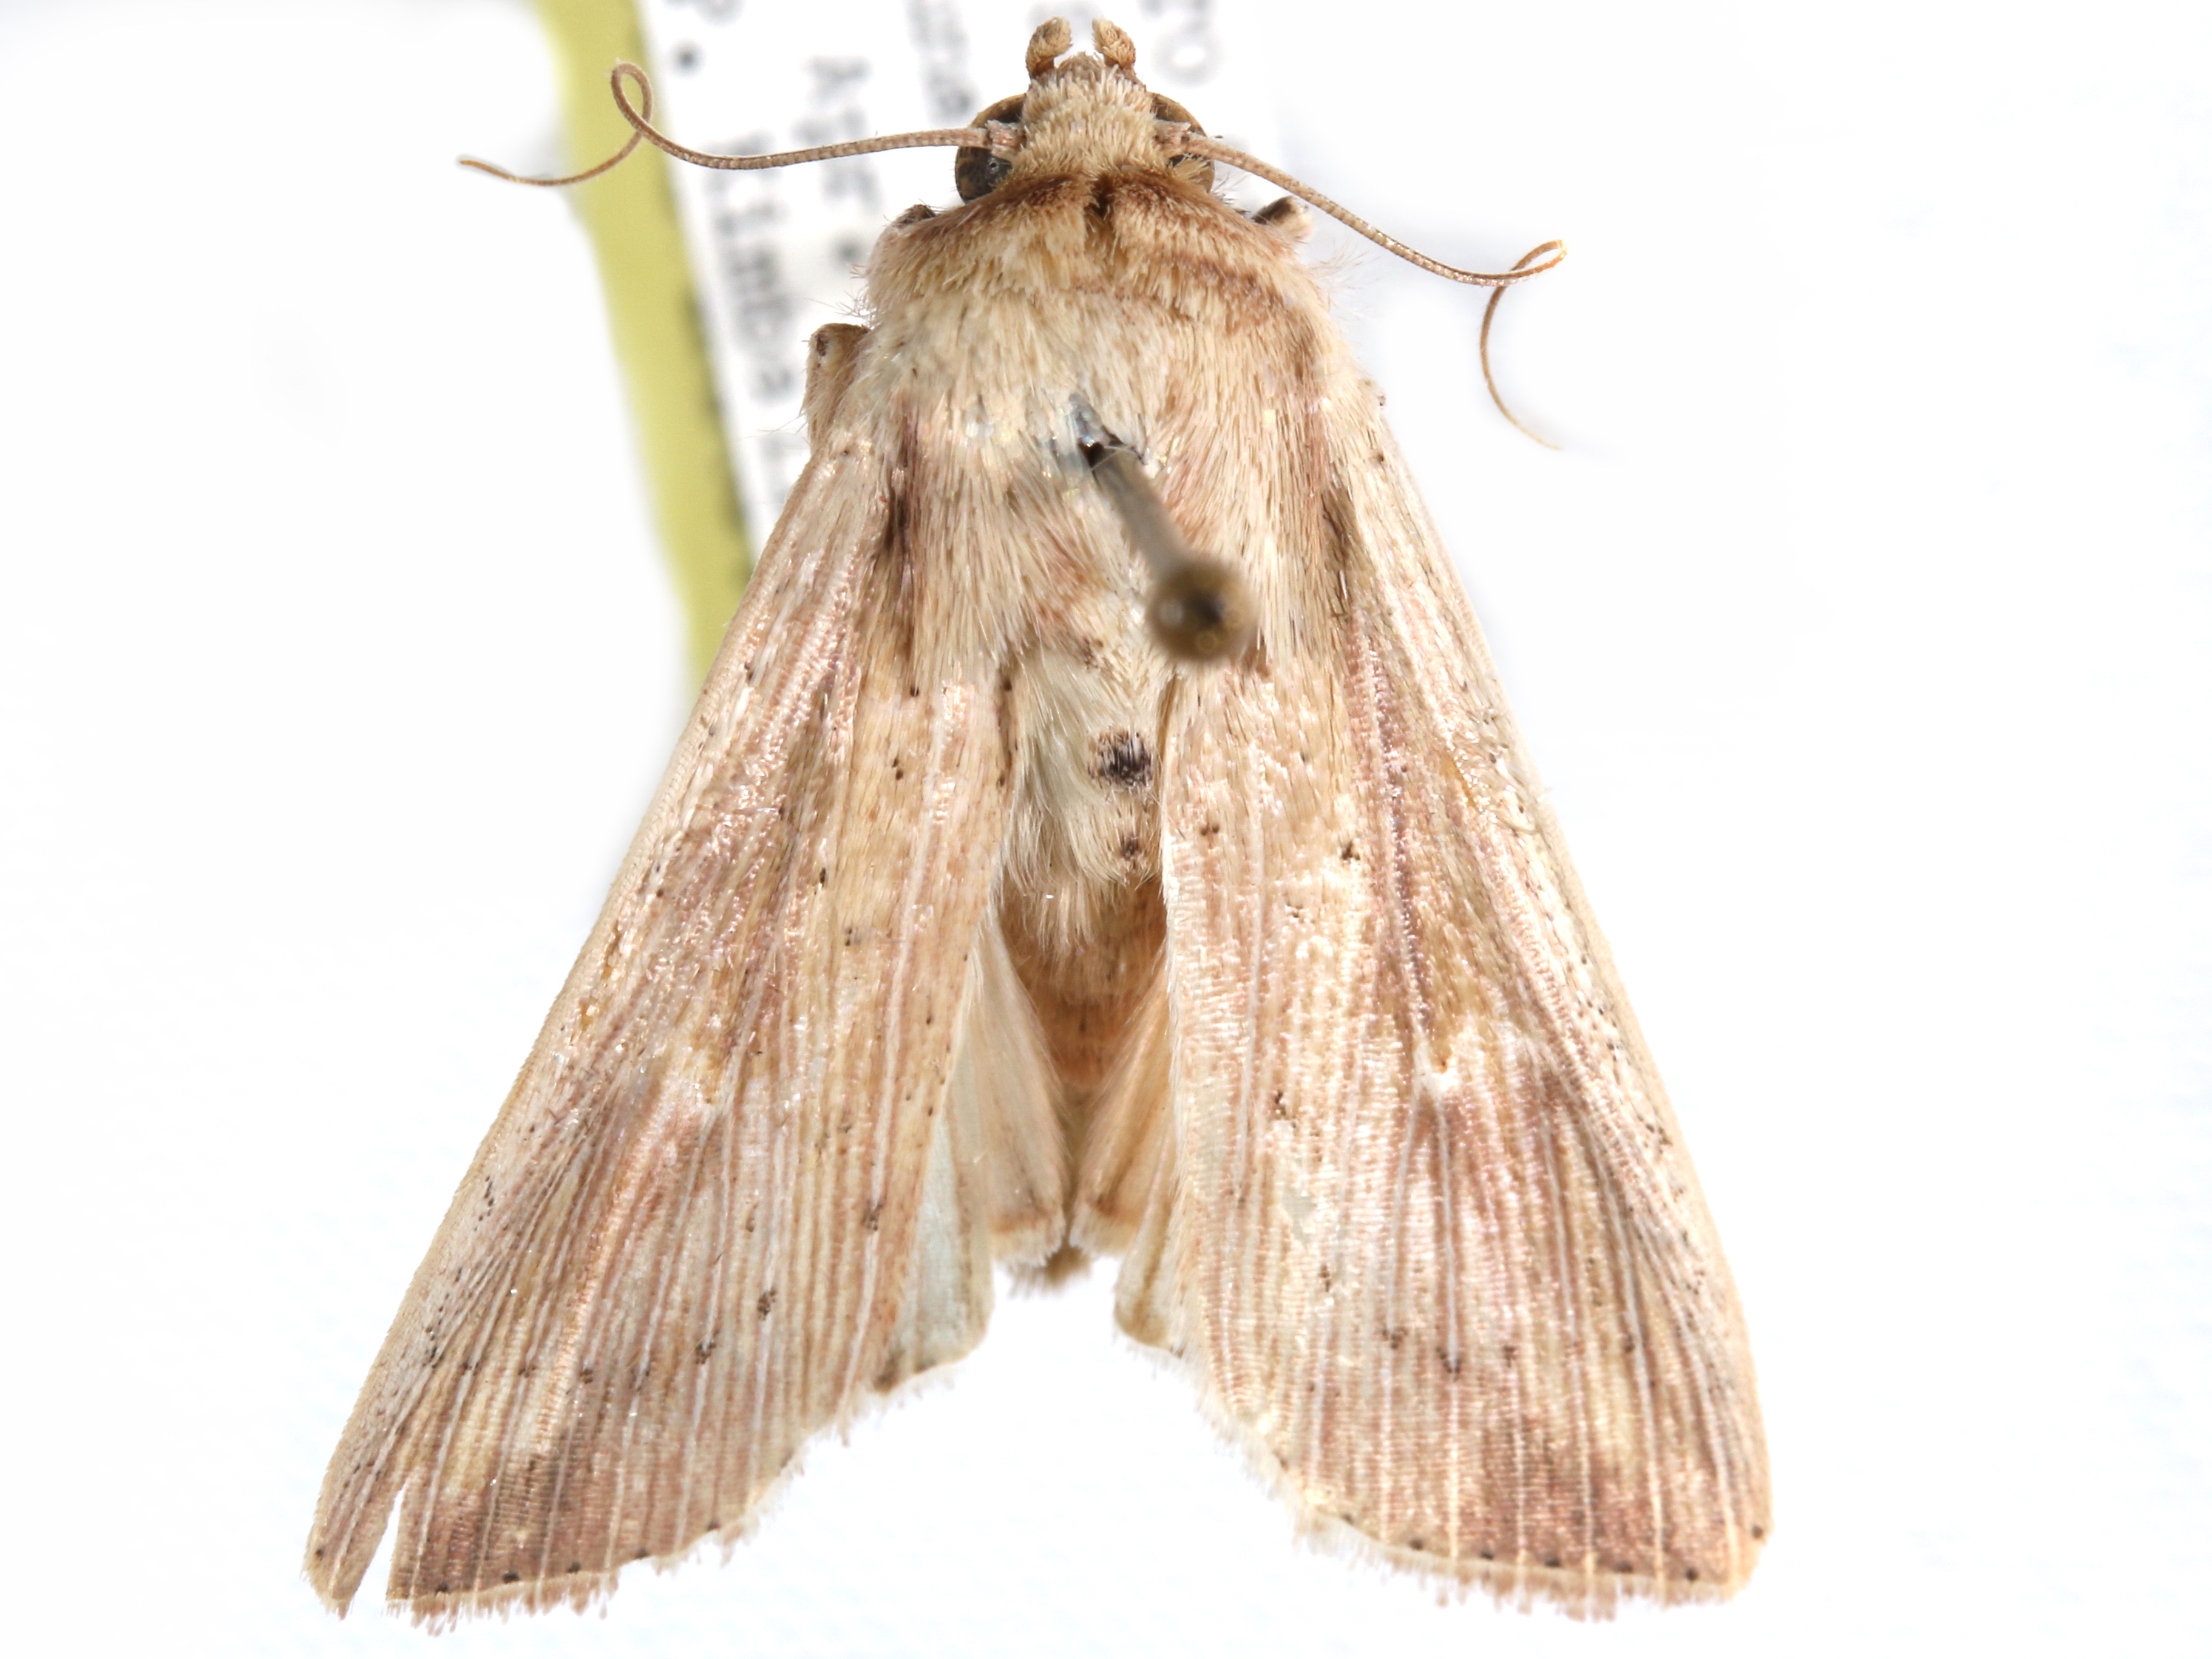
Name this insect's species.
Leucania senescens
